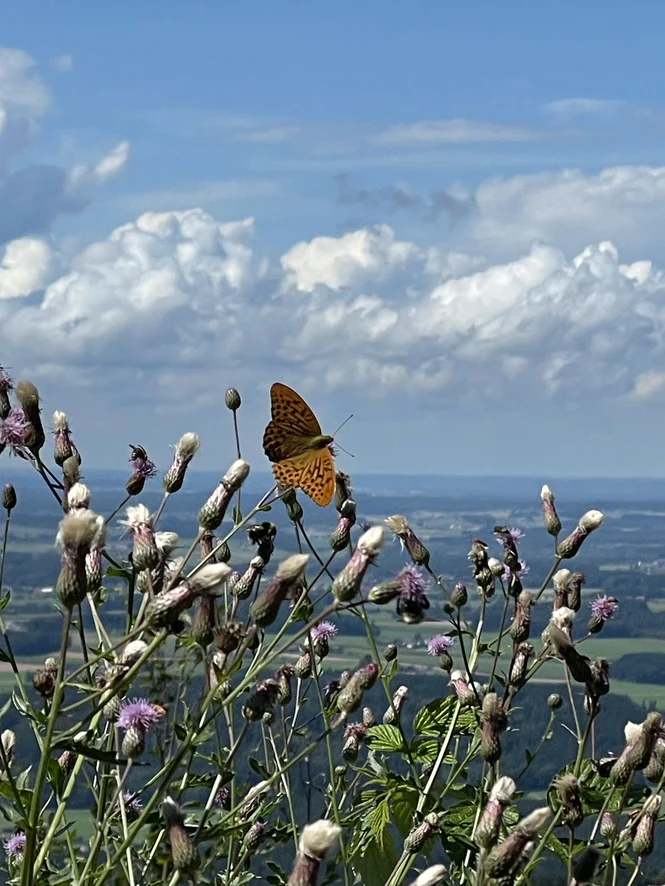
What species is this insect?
Argynnis paphia
